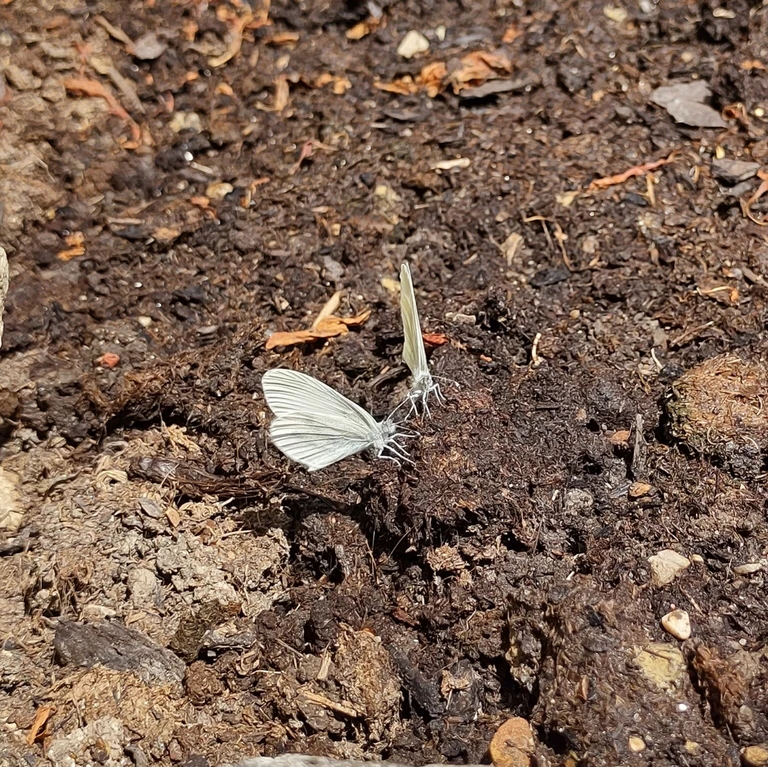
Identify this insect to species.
Leptidea sinapis/juvernica
